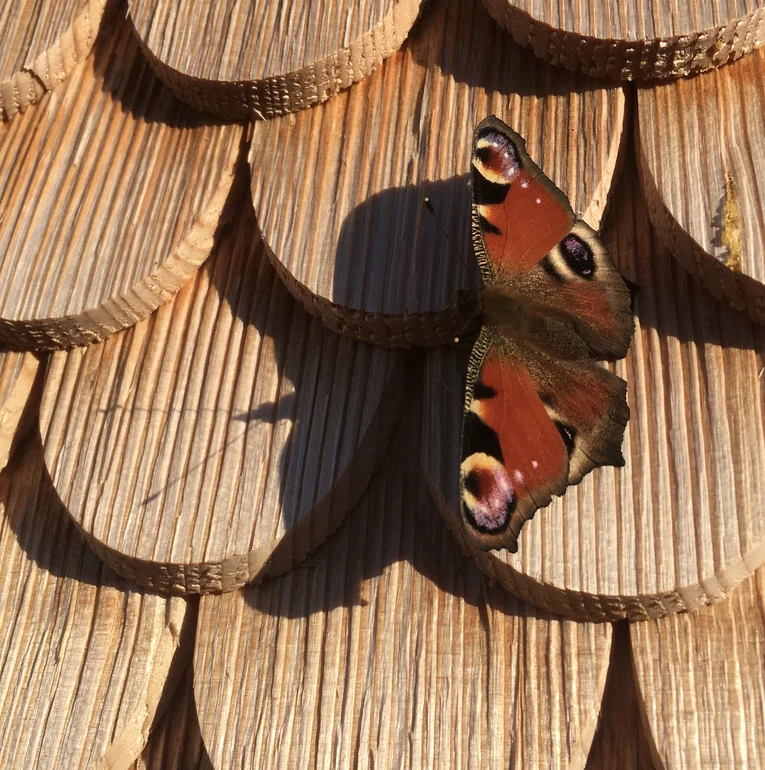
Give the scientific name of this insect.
Aglais io
